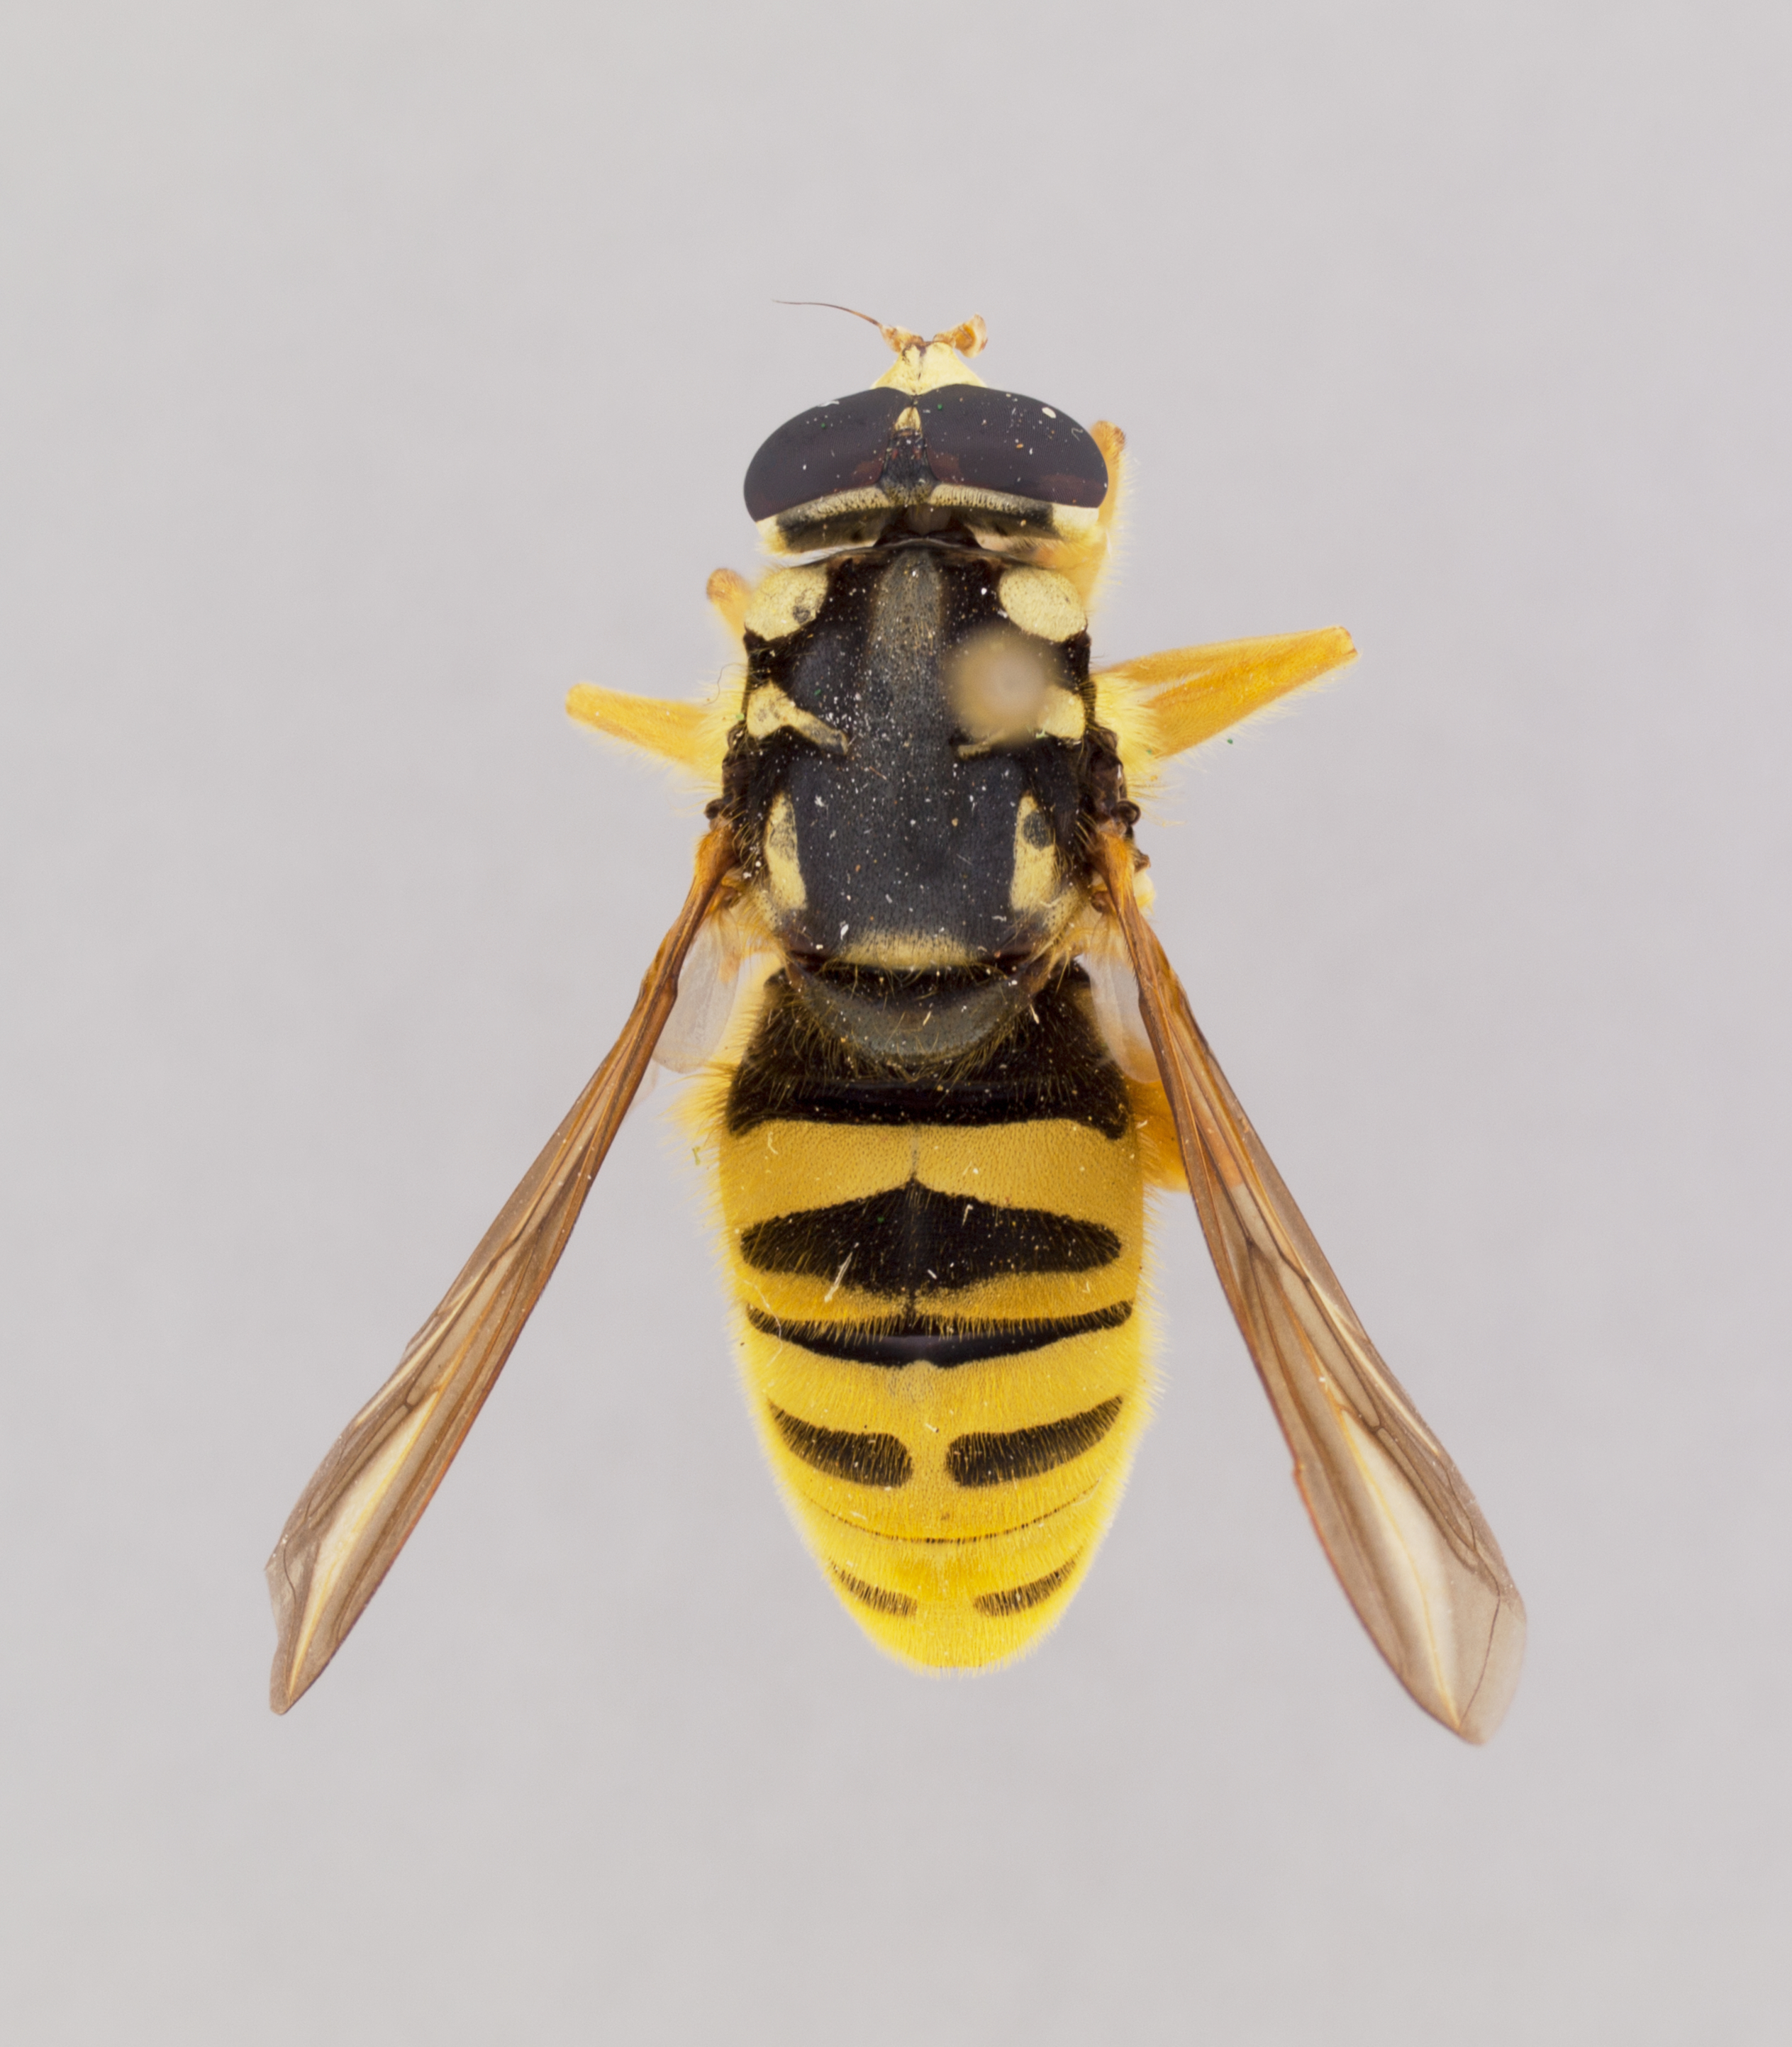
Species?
Temnostoma excentrica
